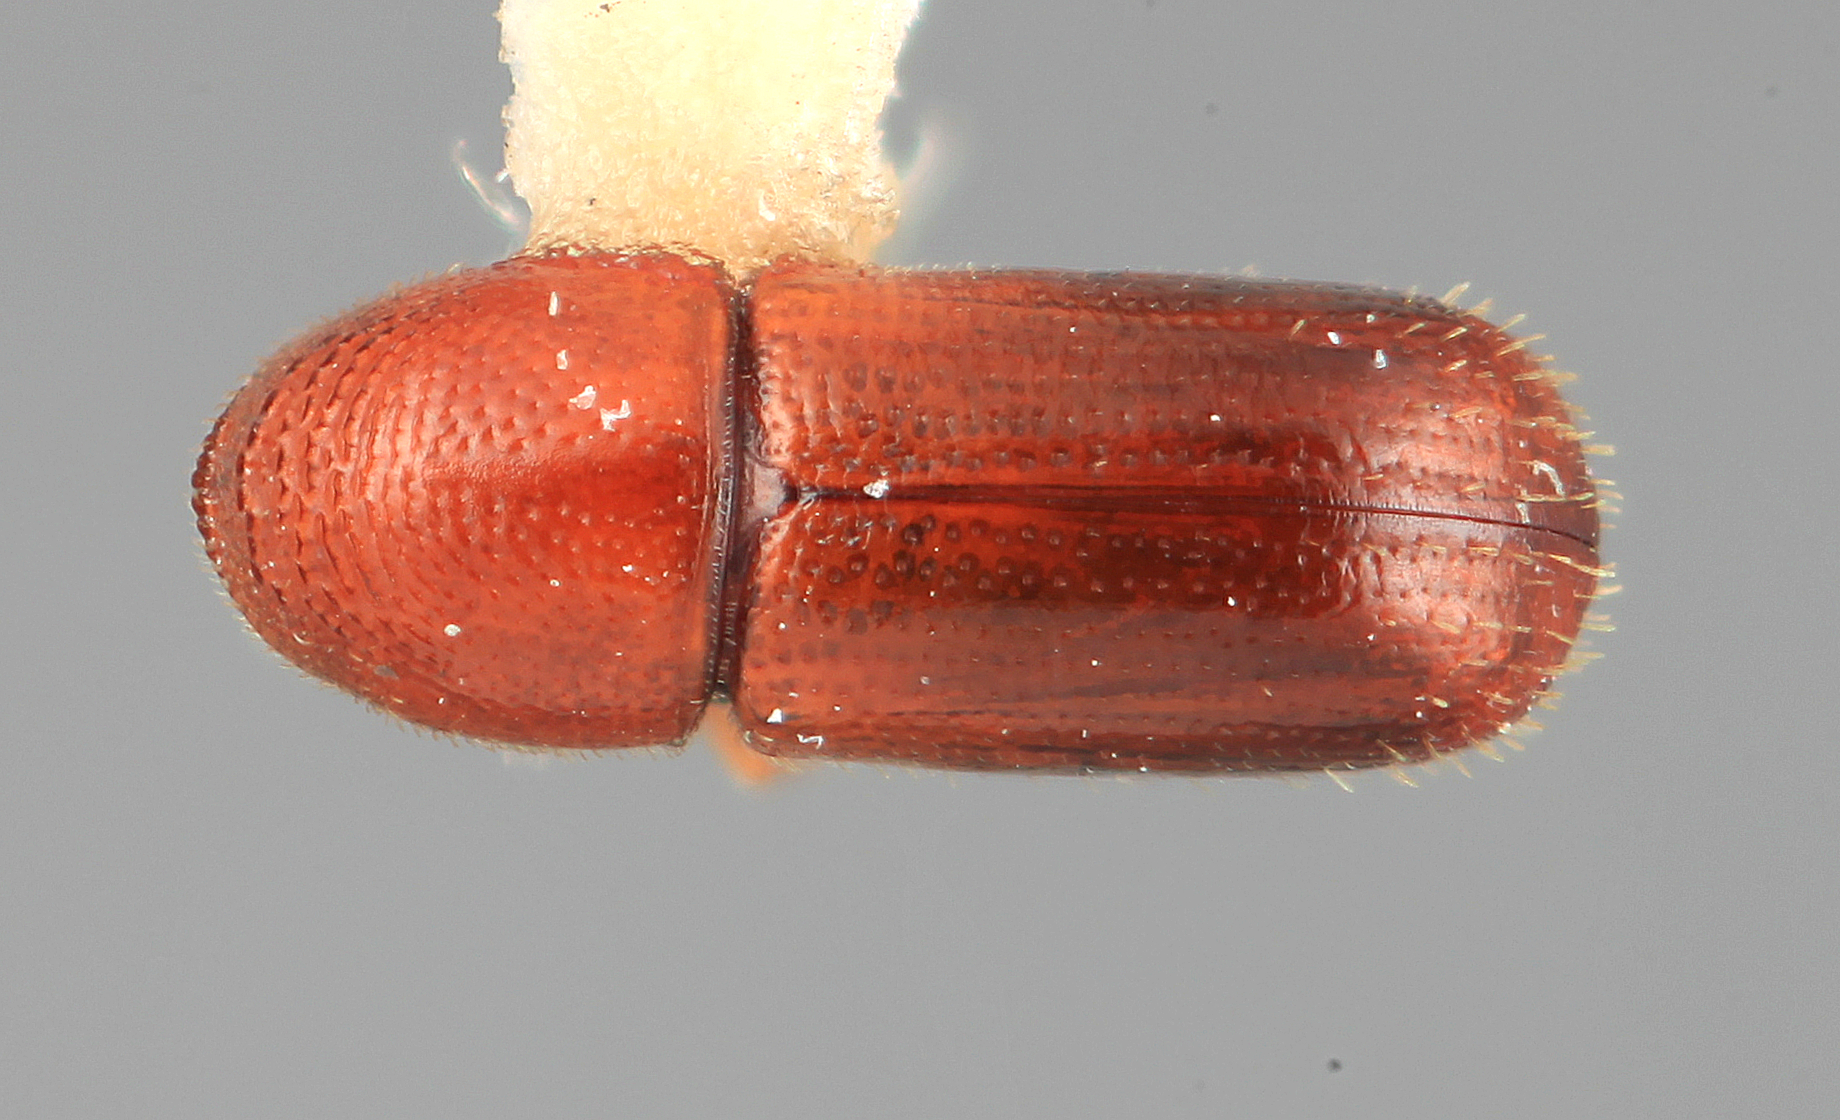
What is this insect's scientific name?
Araptus speciosus
